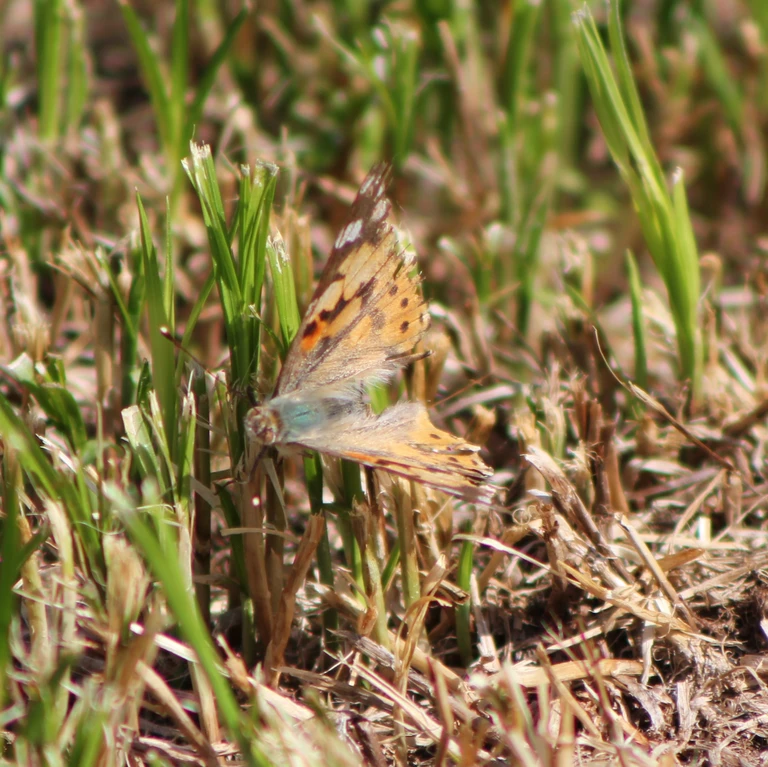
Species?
Vanessa cardui
